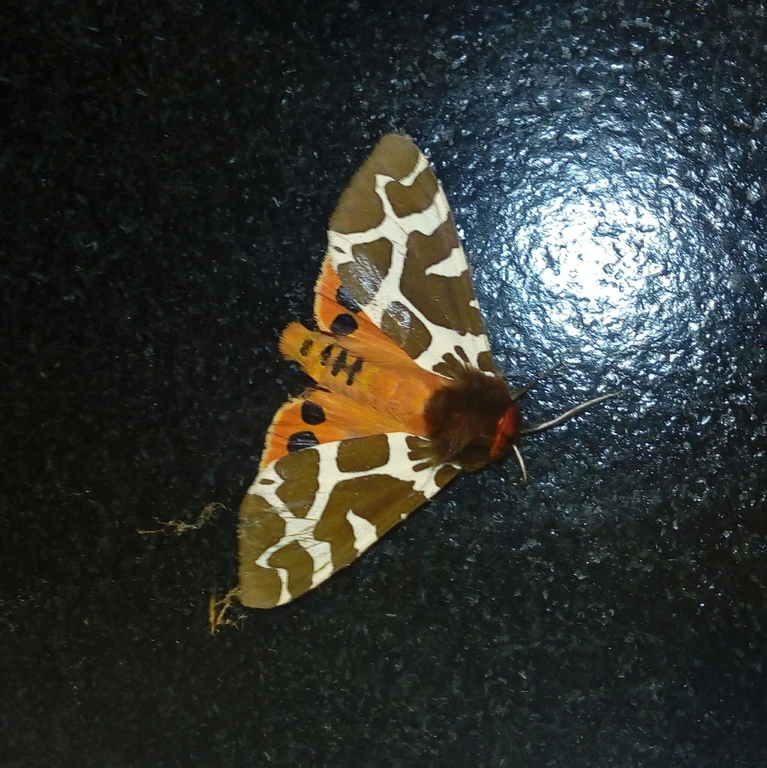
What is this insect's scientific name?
Arctia caja
